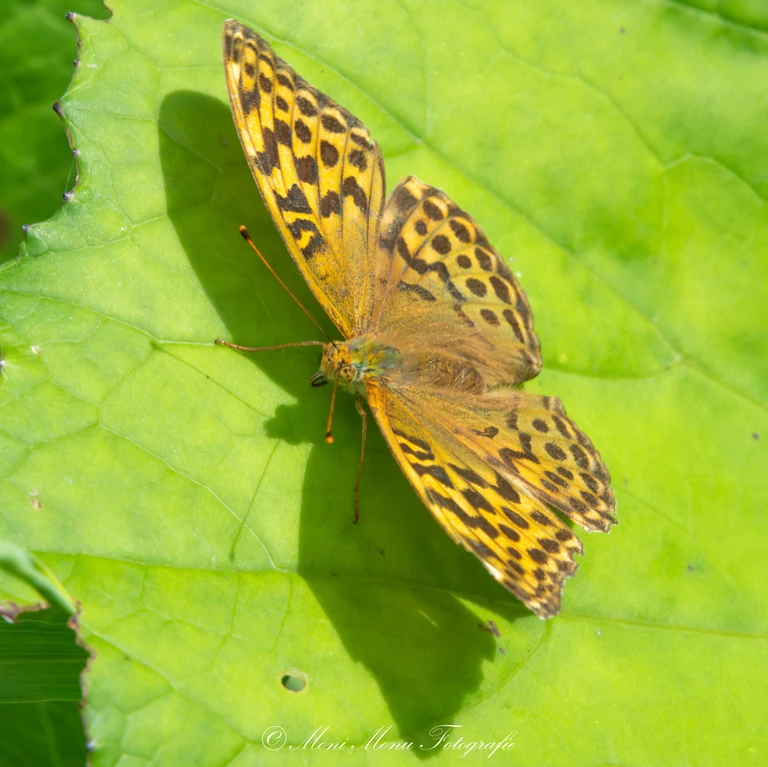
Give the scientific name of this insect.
Argynnis paphia
